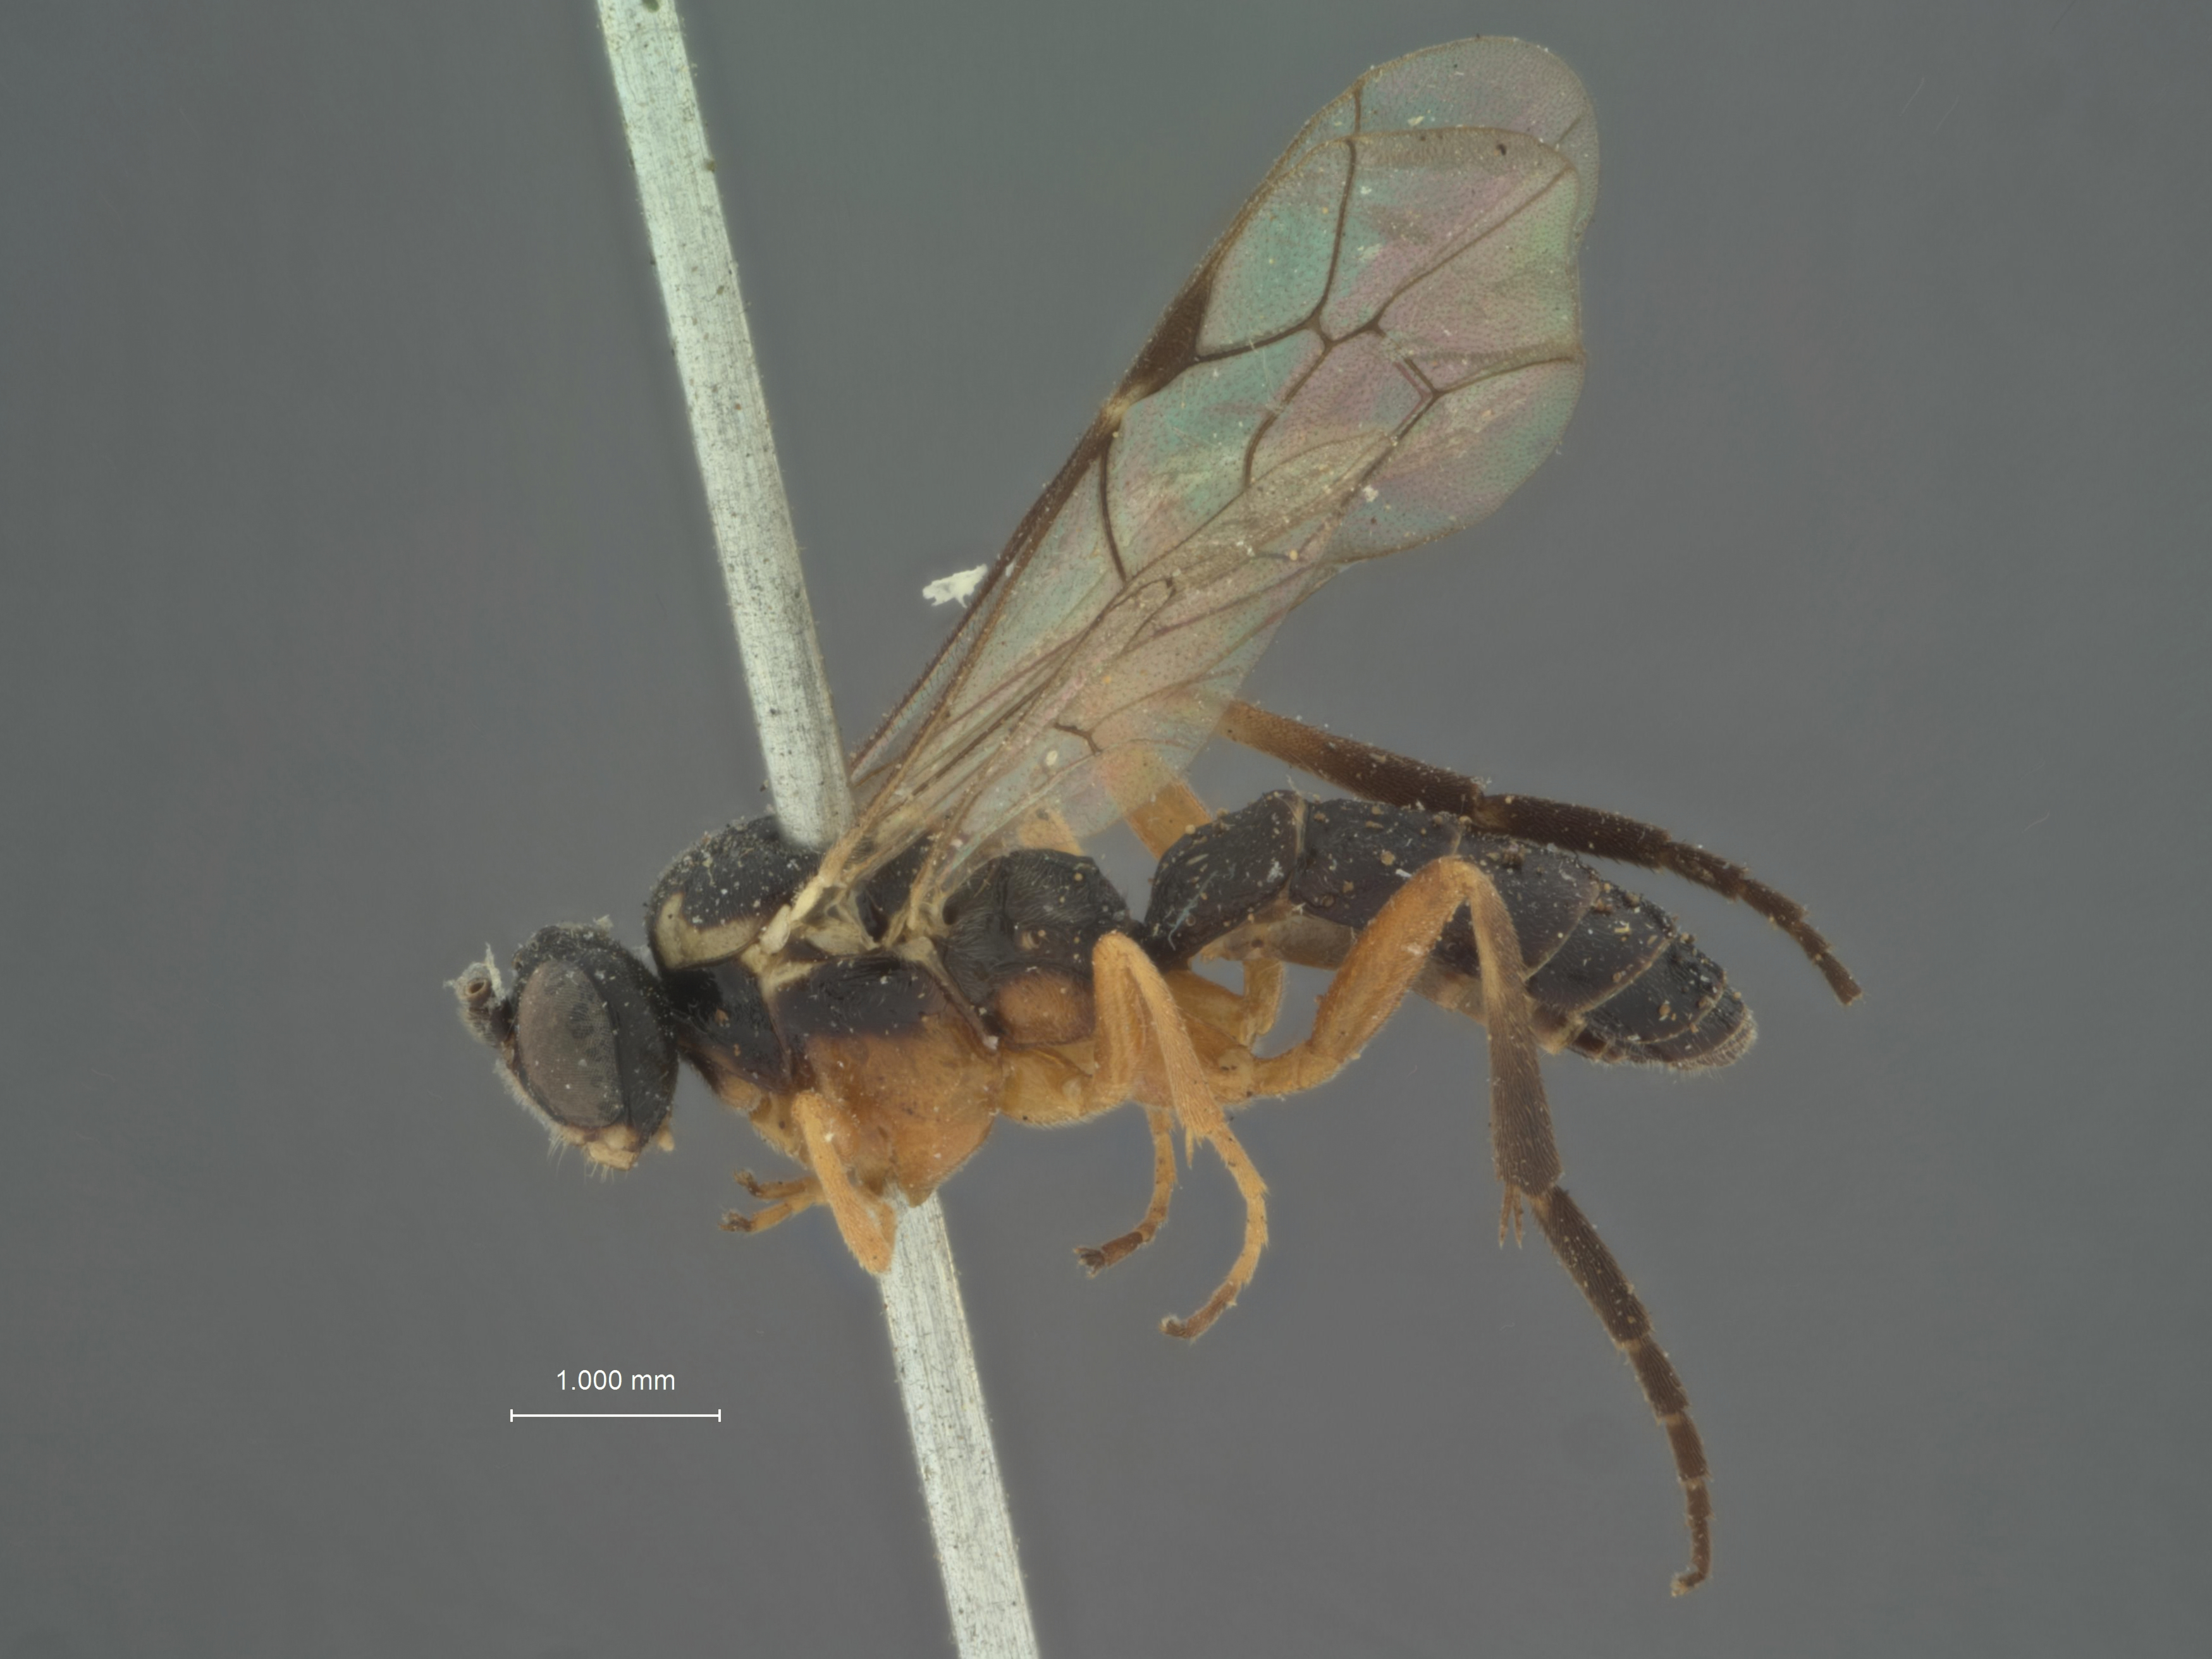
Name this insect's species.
Bassus euurae
